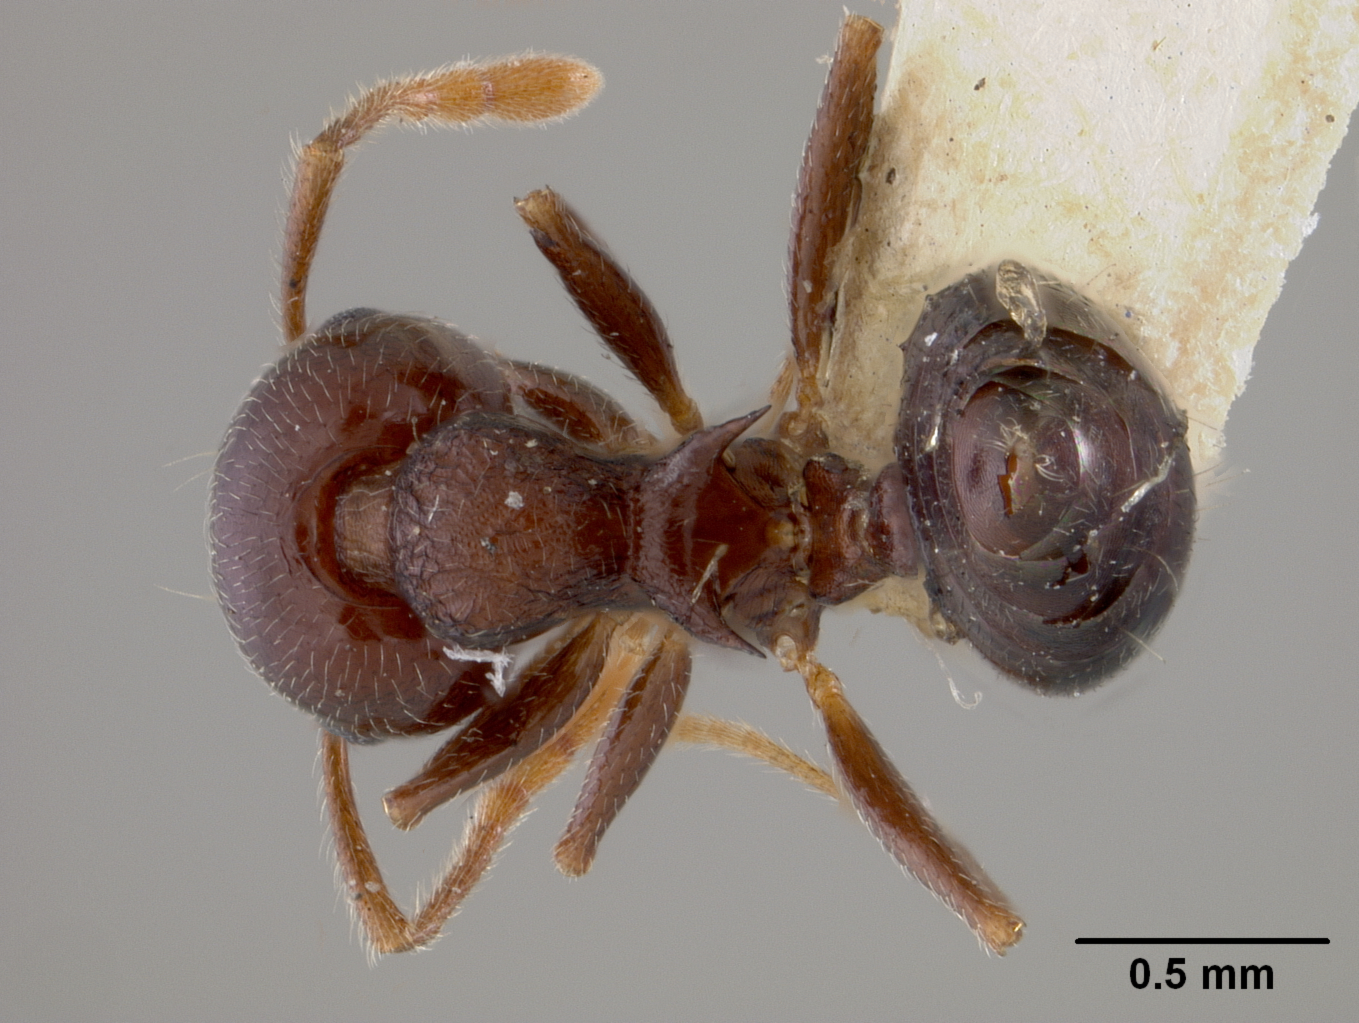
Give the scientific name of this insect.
Crematogaster sanguinea
